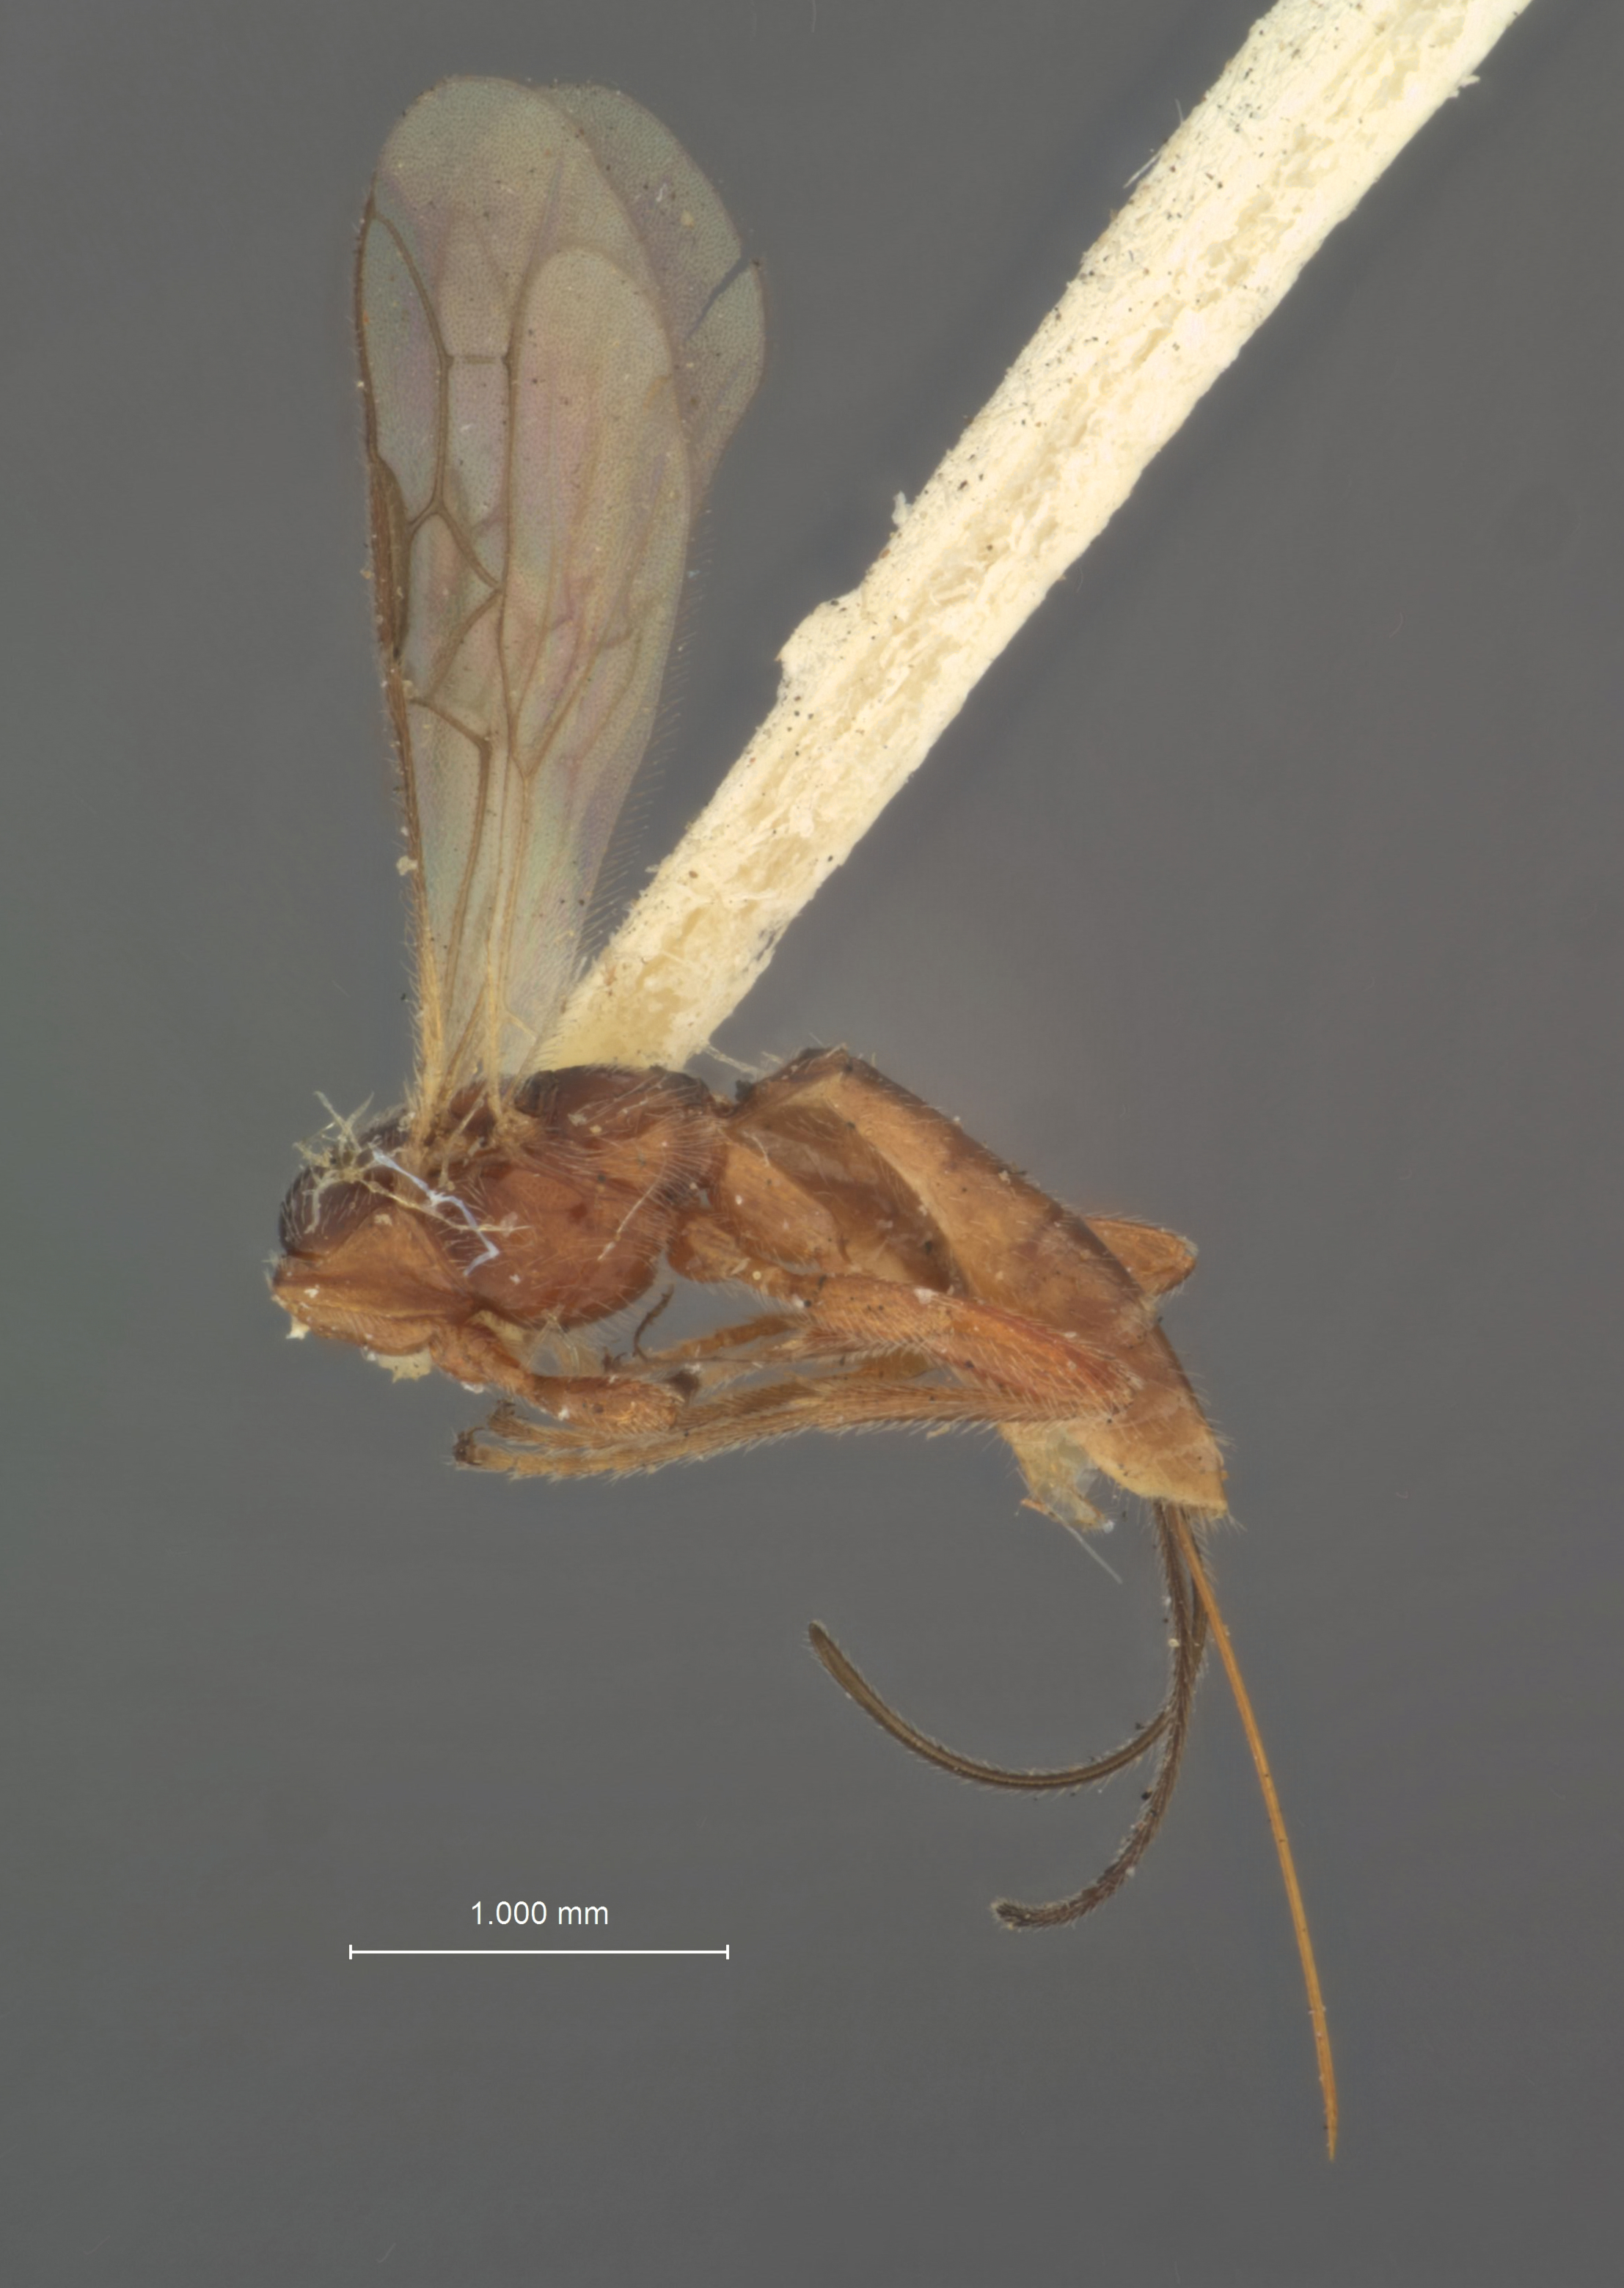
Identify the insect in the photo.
Microbracon scanticorum
